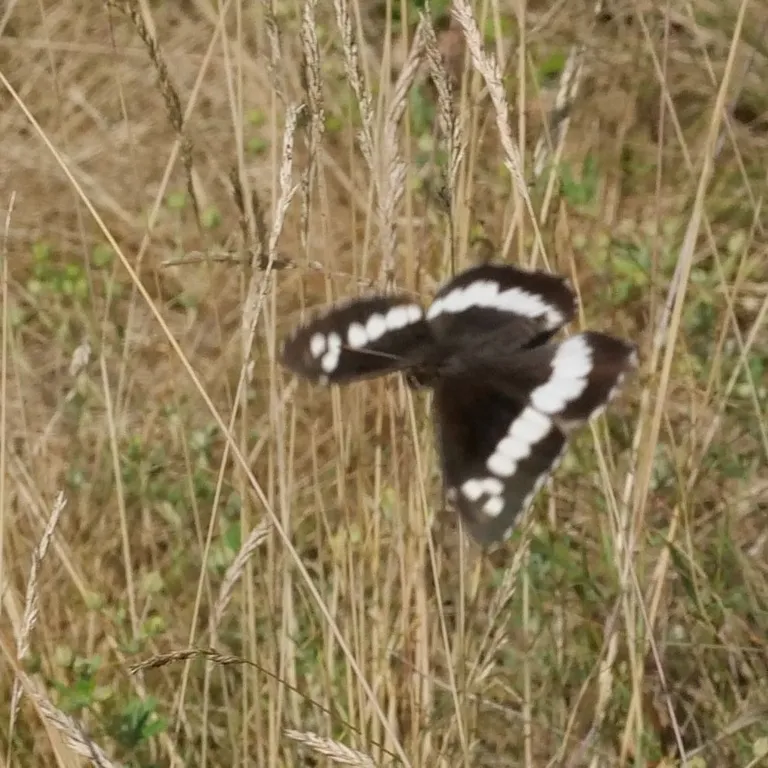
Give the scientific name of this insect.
Brintesia circe
